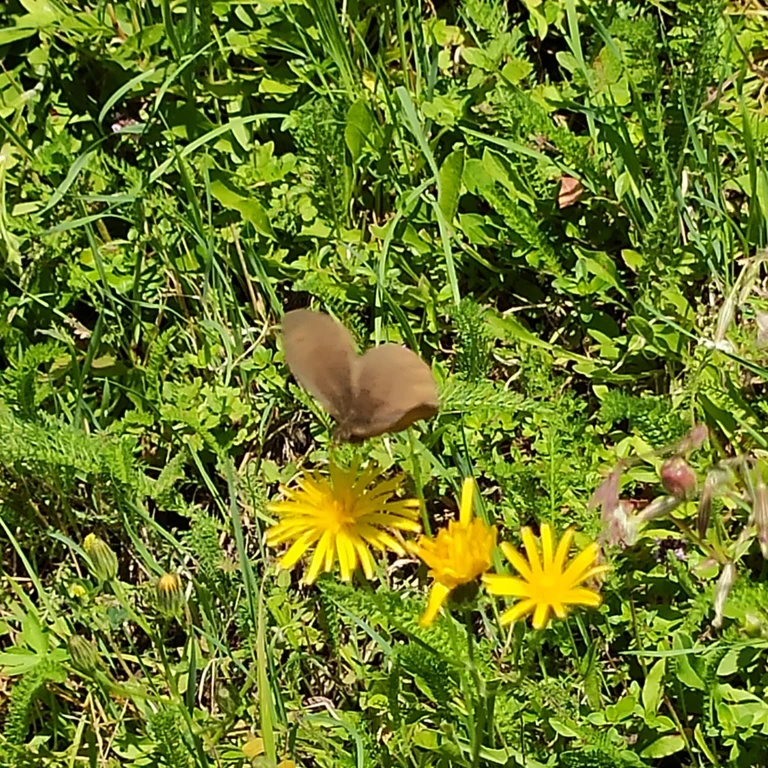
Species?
Maniola jurtina
